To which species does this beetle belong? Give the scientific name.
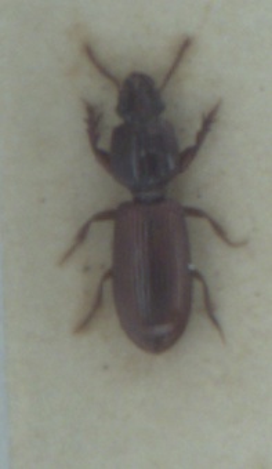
Clivina collaris
